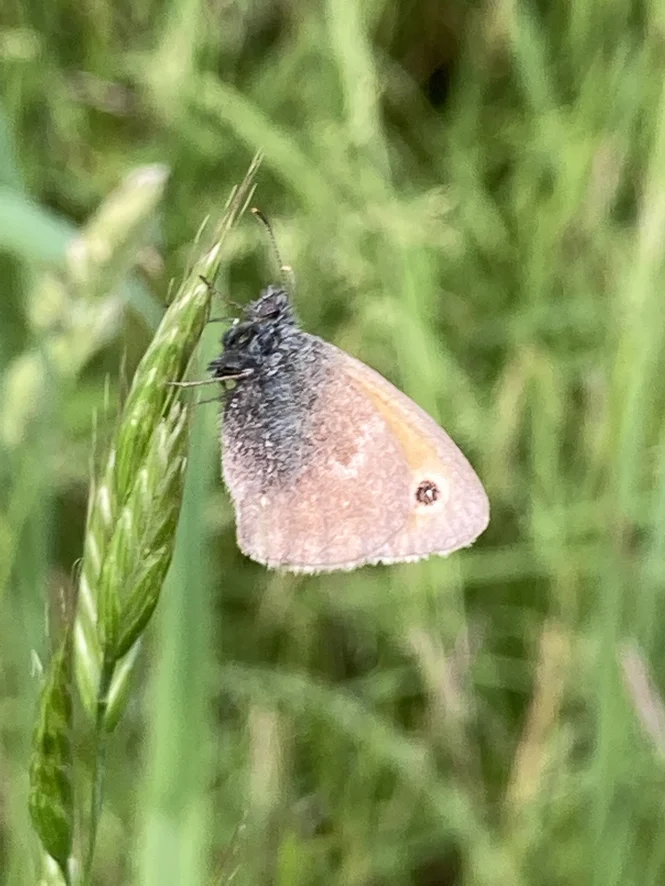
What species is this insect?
Coenonympha pamphilus
